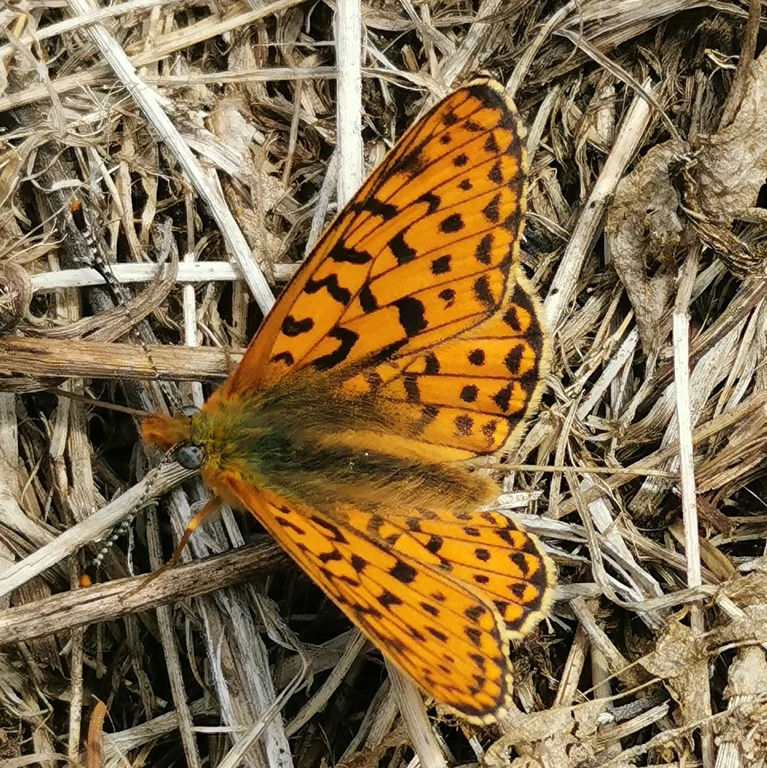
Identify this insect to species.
Boloria euphrosyne (also Clossiana euphrosyne)
